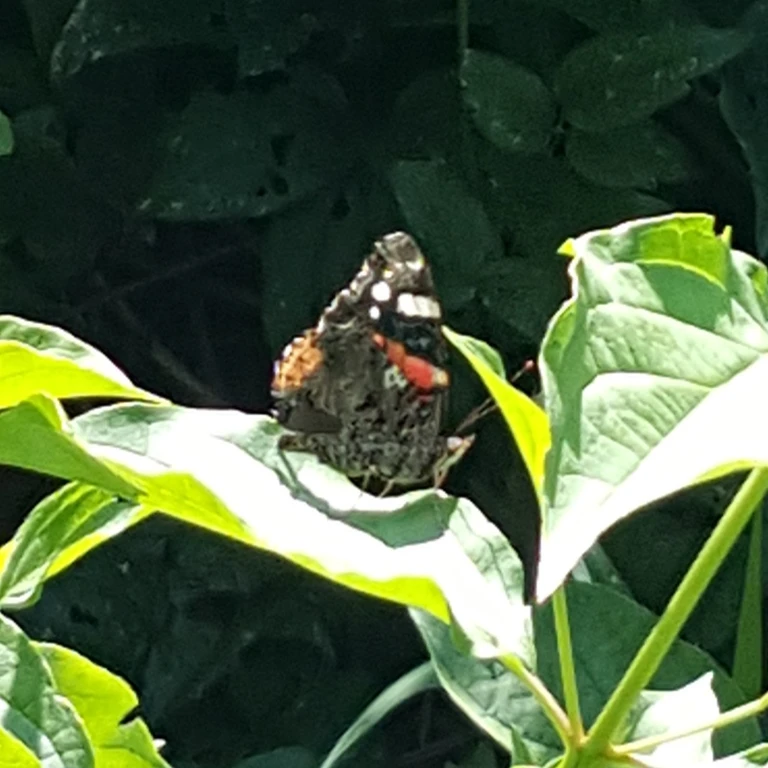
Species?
Vanessa atalanta
